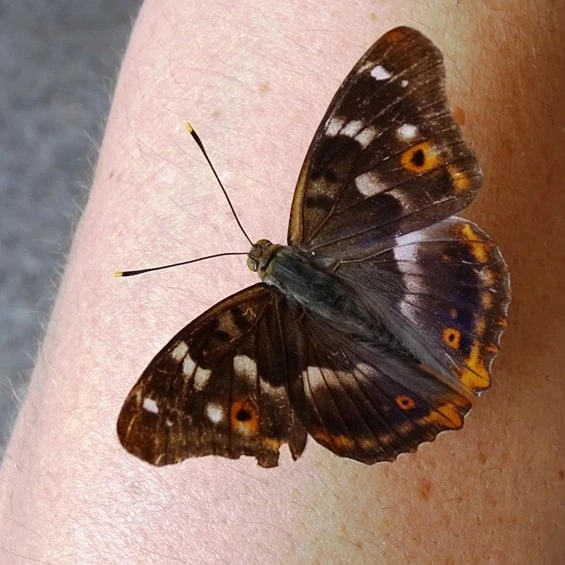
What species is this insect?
Apatura ilia
